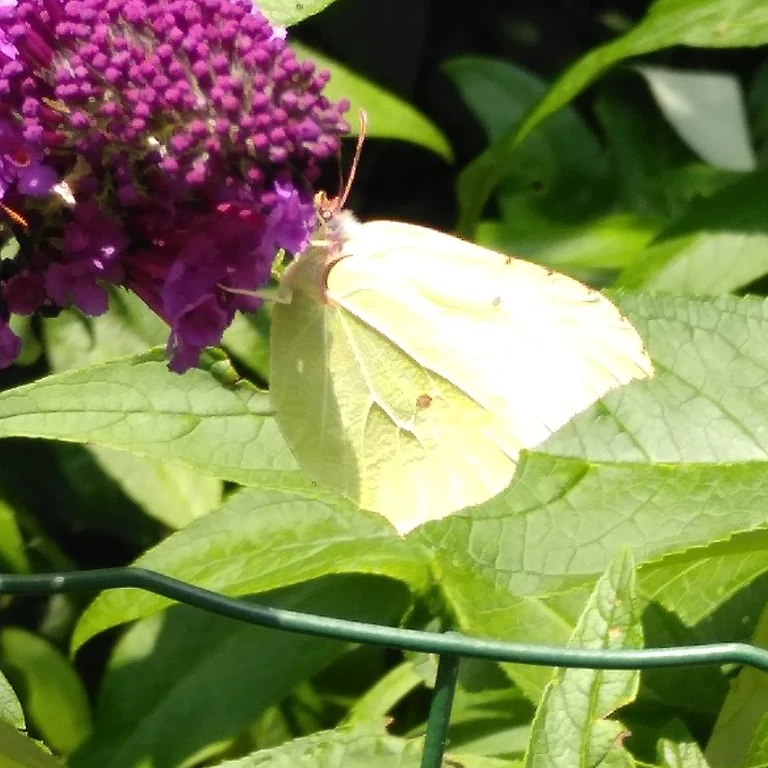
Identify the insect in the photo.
Gonepteryx rhamni
